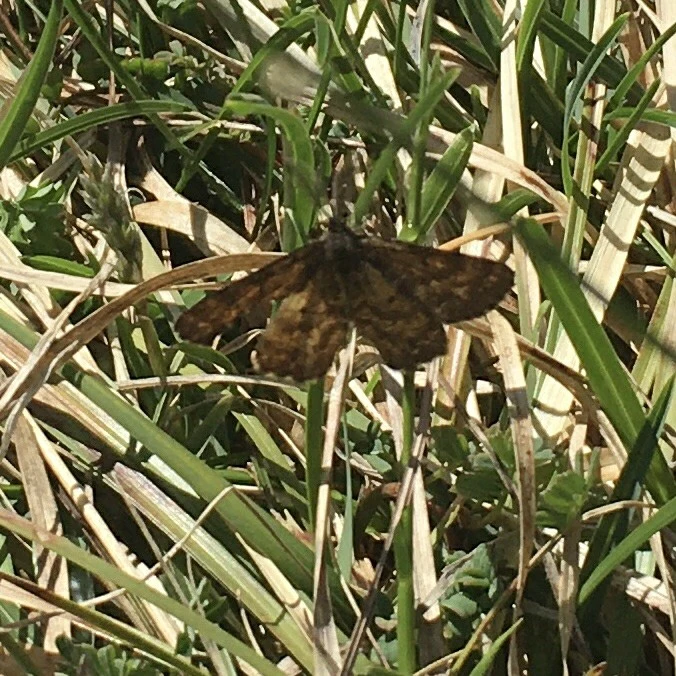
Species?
Ematurga atomaria
